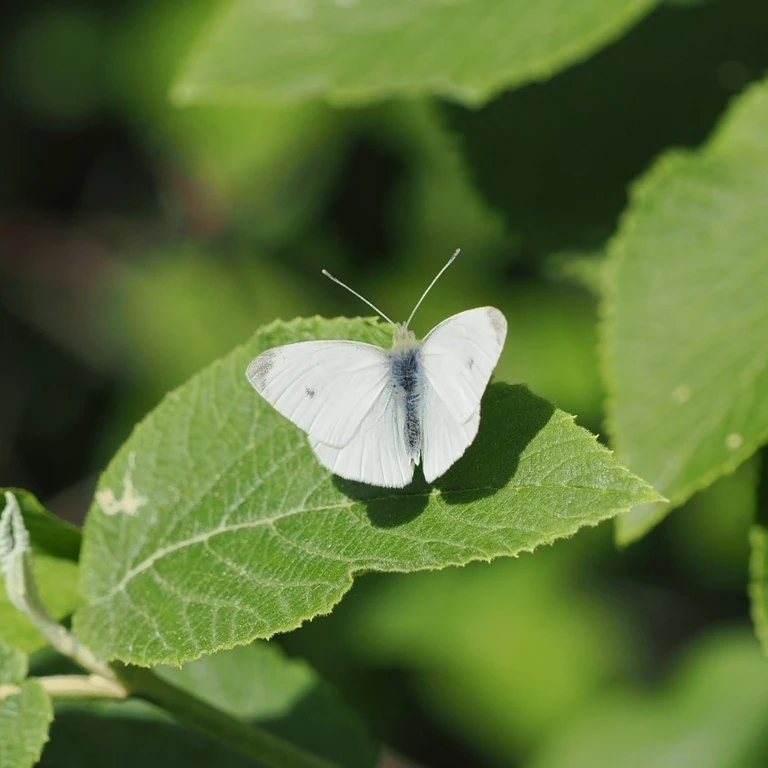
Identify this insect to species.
Pieris rapae
